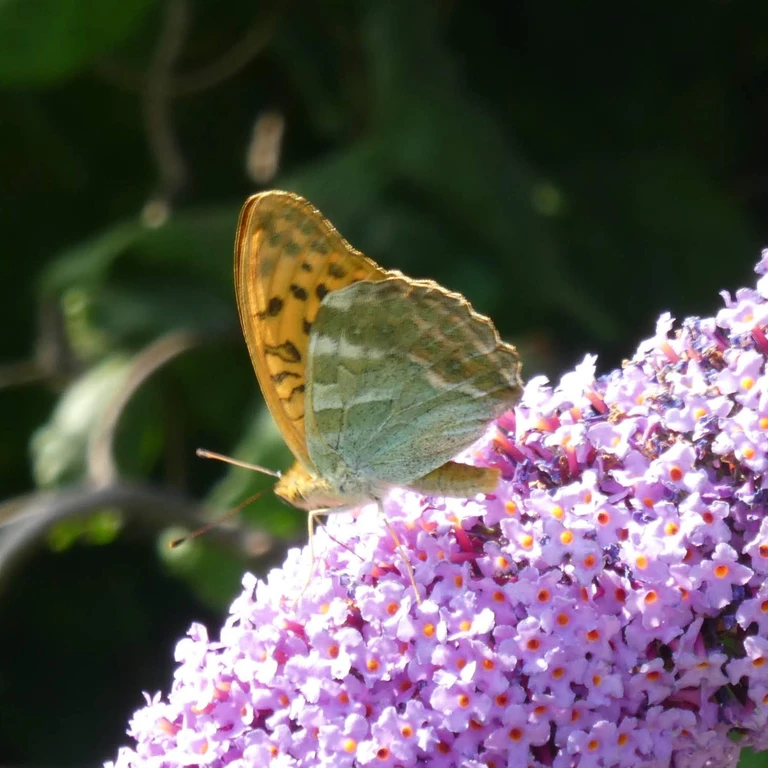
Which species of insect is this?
Argynnis paphia
